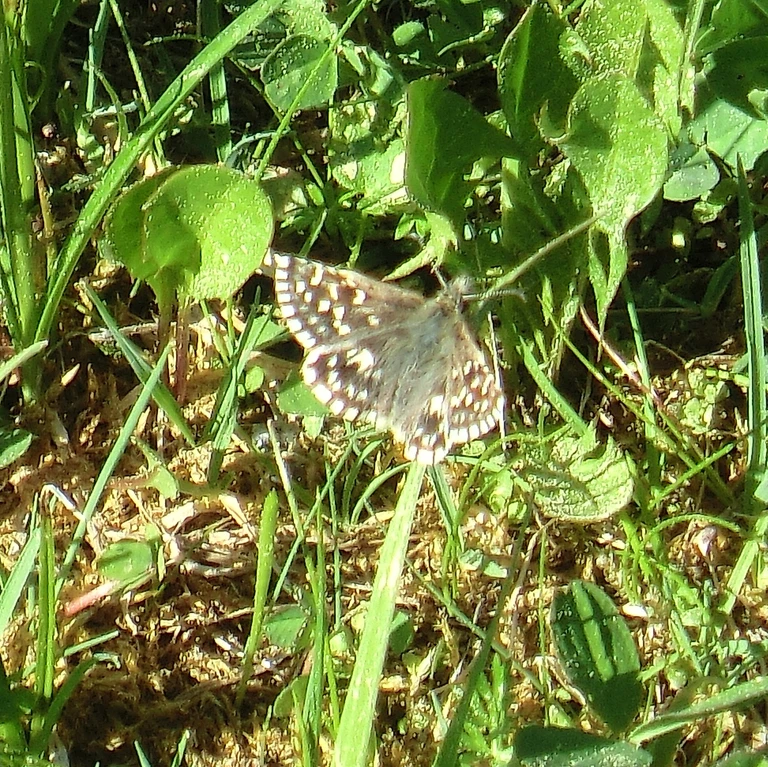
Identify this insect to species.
Pyrgus malvae
